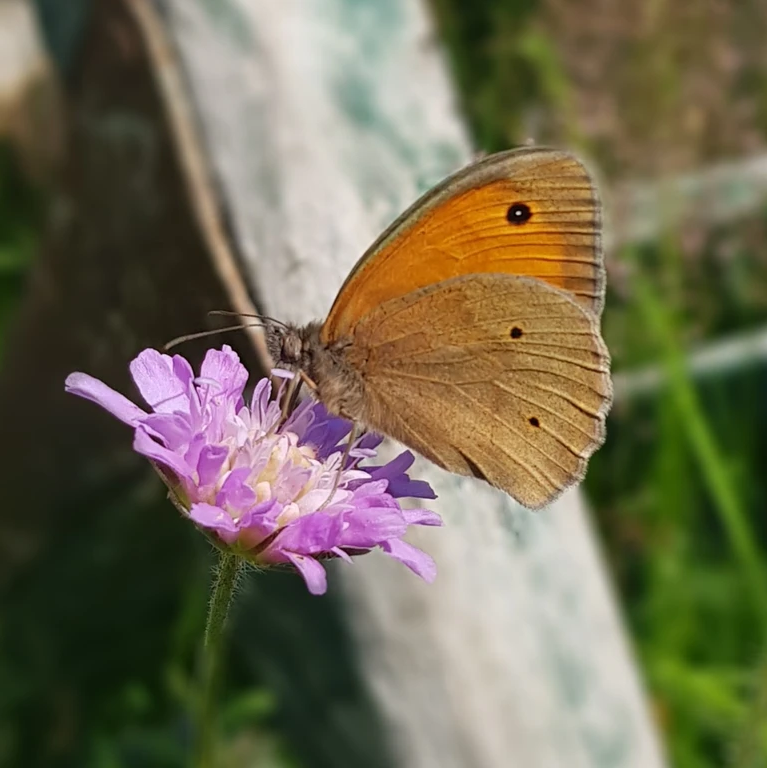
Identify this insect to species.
Maniola jurtina
